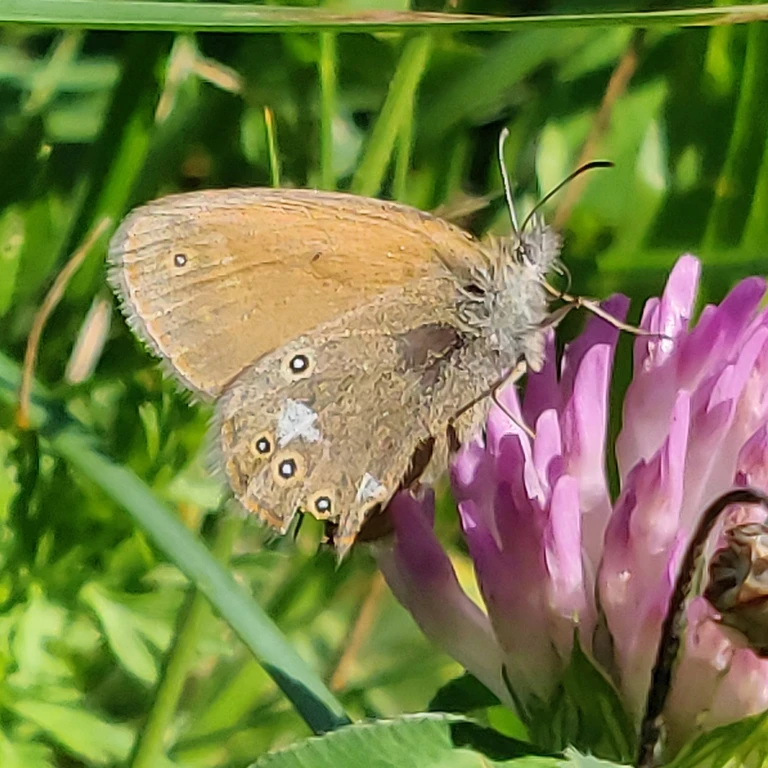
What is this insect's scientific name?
Coenonympha glycerion (also Coenonympha iphis)
